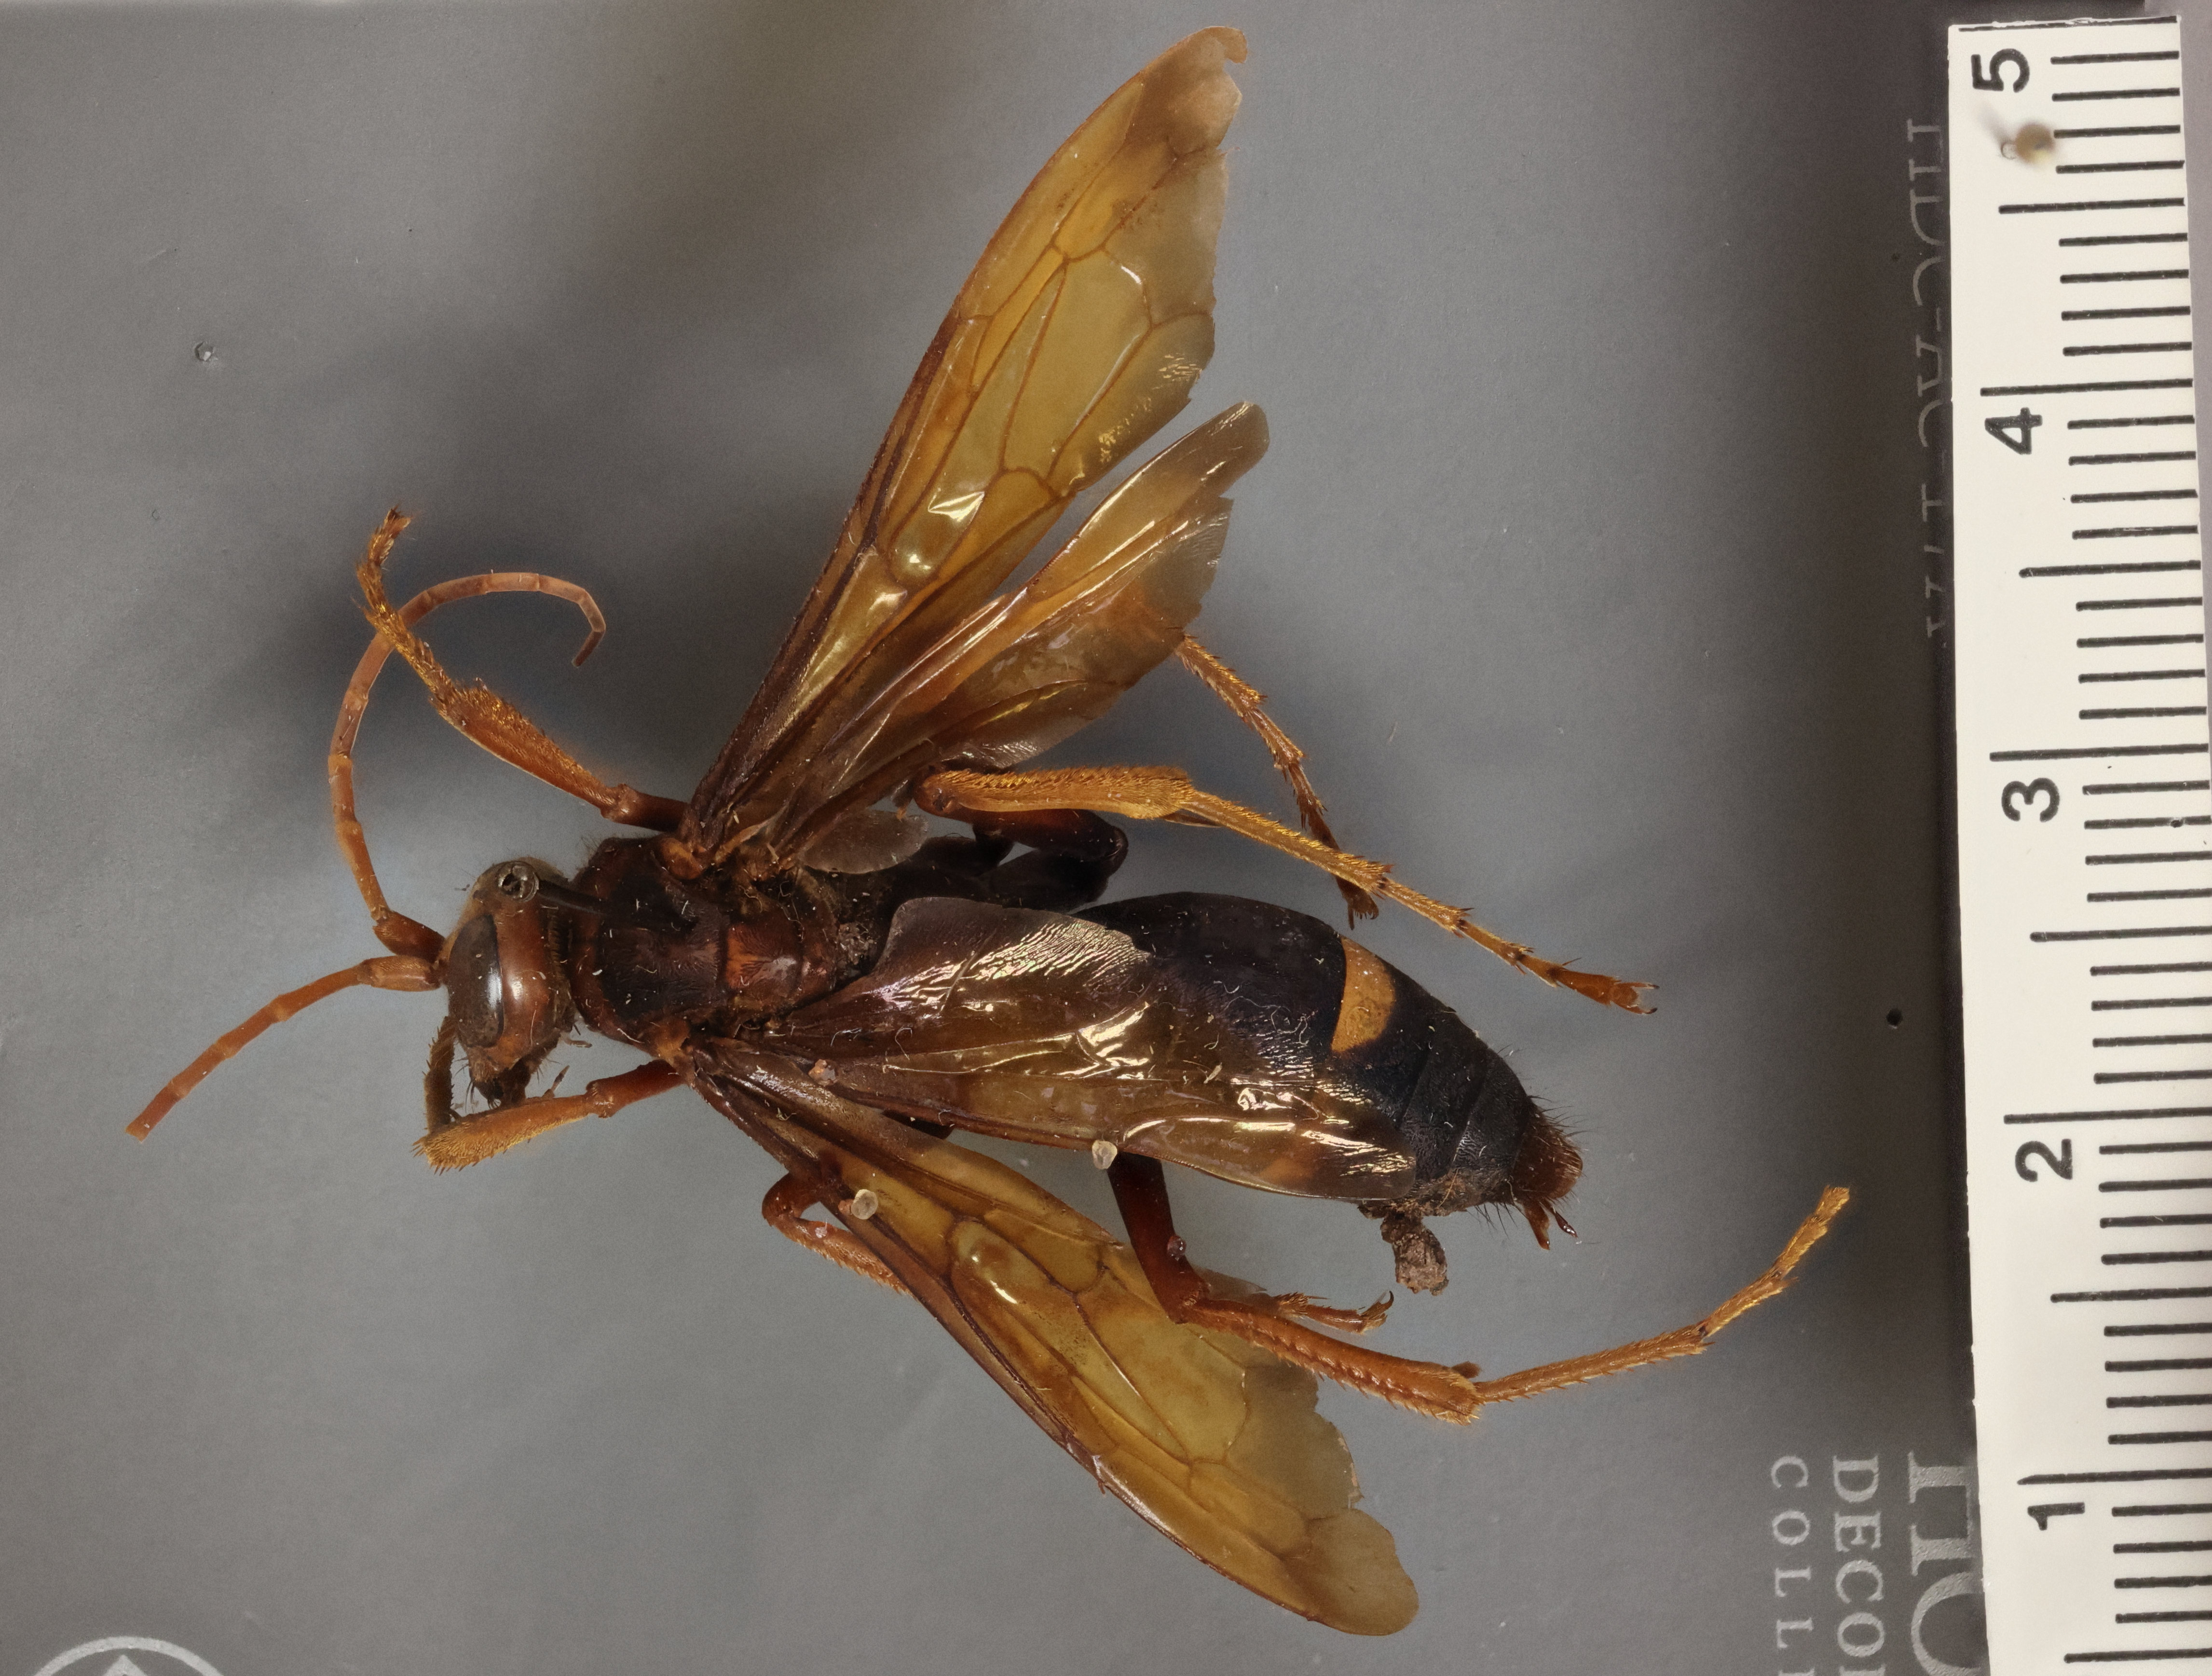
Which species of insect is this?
Hemipepsis luteopicta
